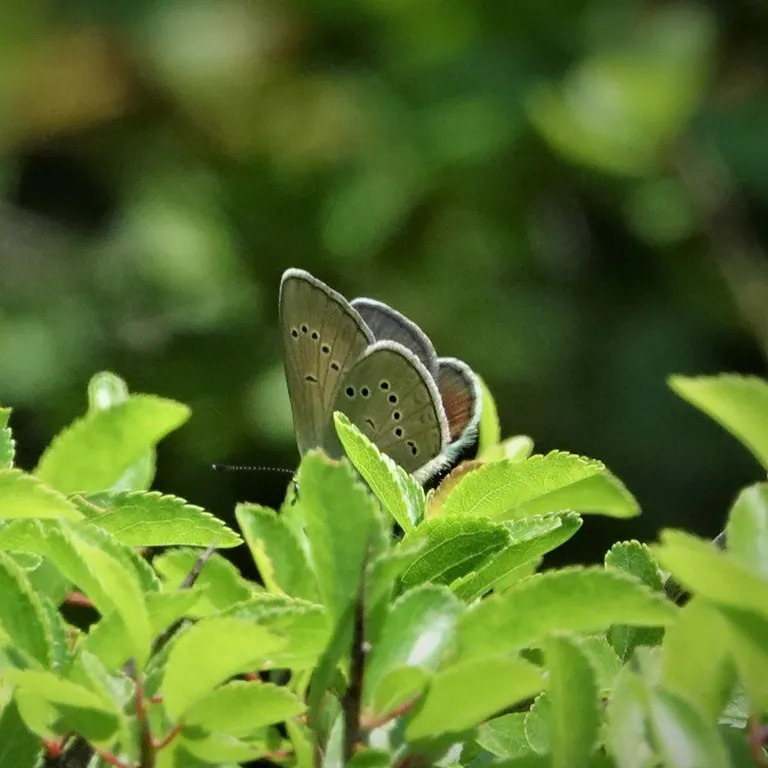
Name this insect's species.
Cyaniris semiargus
